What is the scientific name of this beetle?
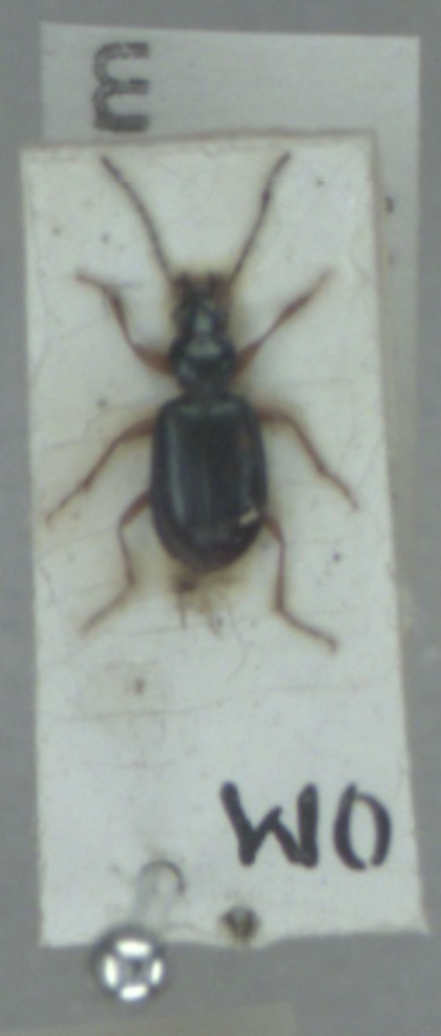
Bembidion monticola
